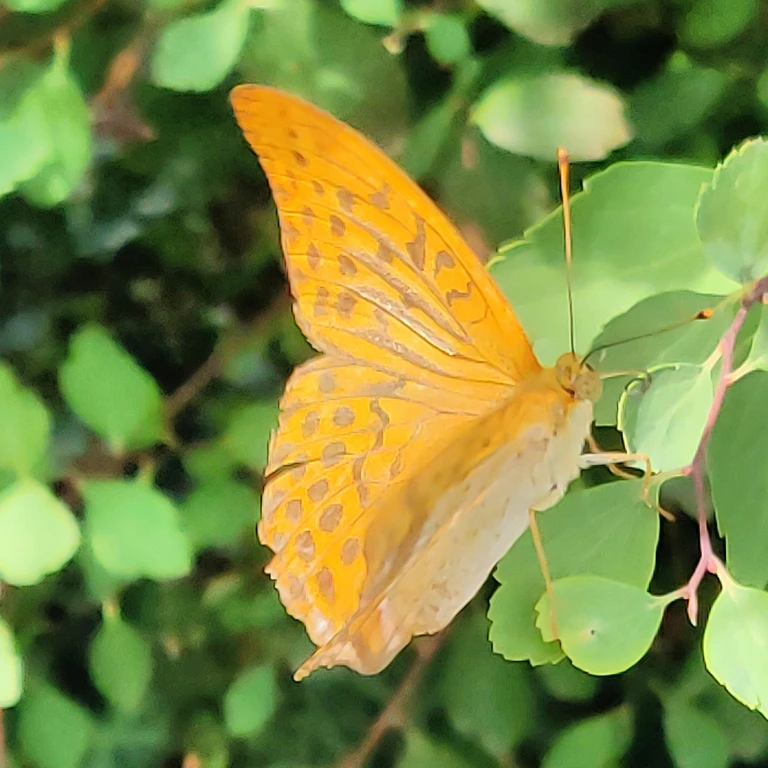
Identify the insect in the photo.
Argynnis paphia
